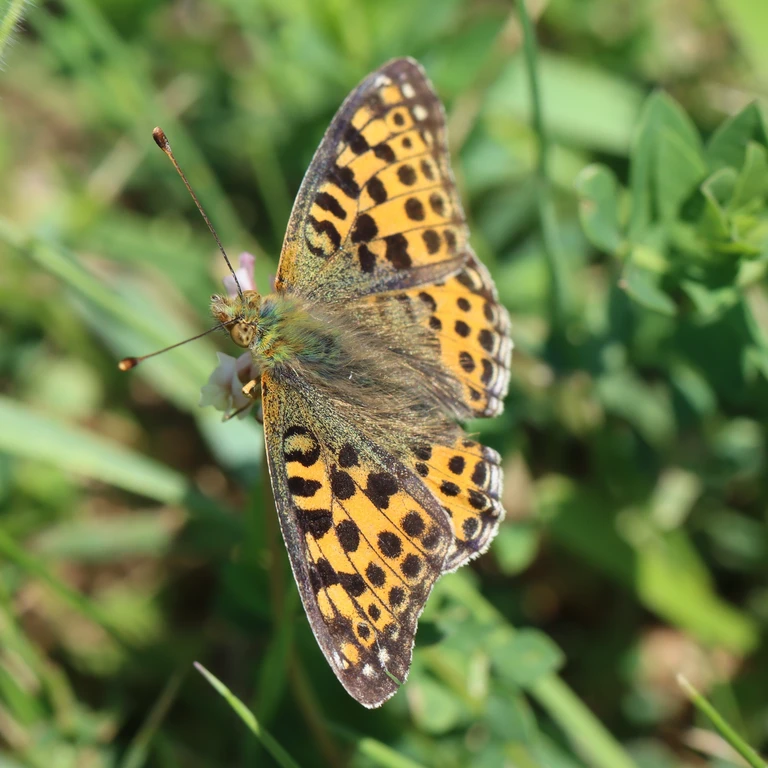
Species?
Issoria lathonia
